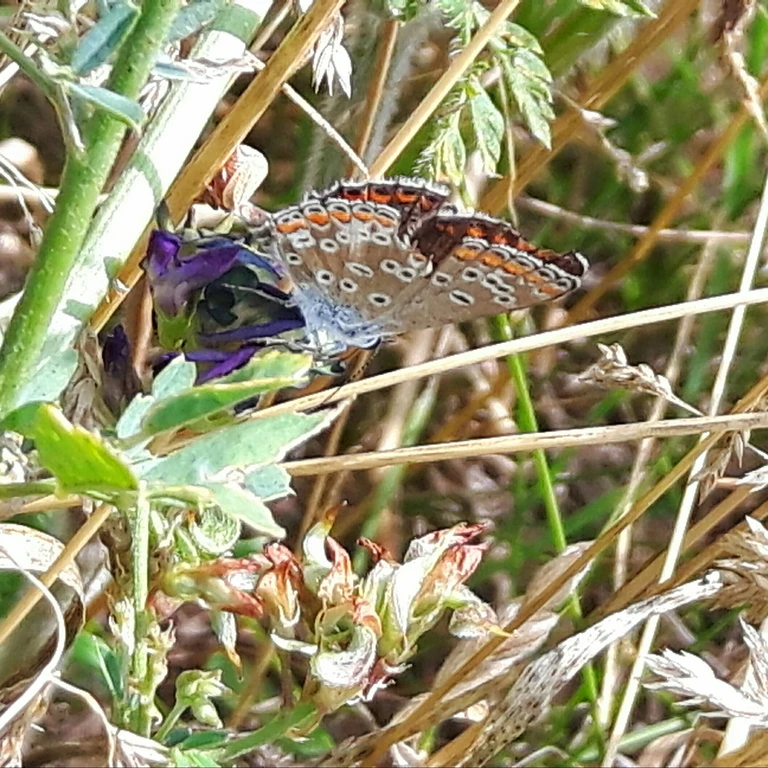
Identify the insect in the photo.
Aricia agestis/artaxerxes
